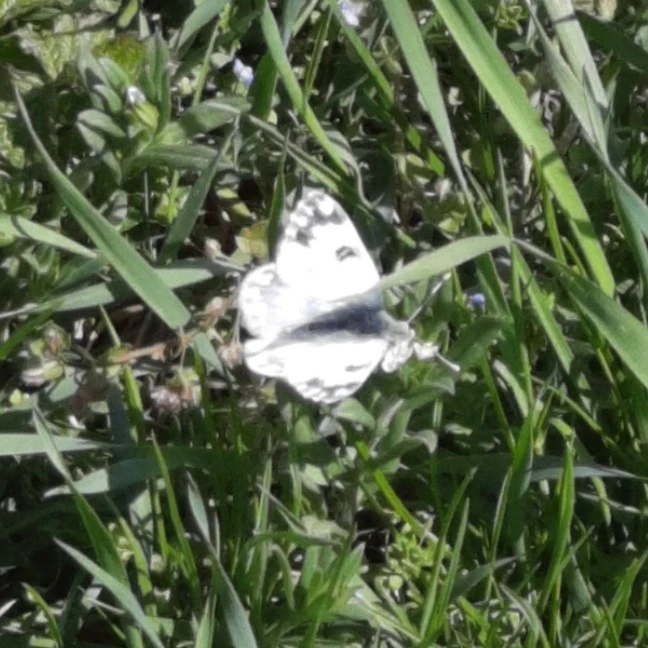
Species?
Pontia edusa
